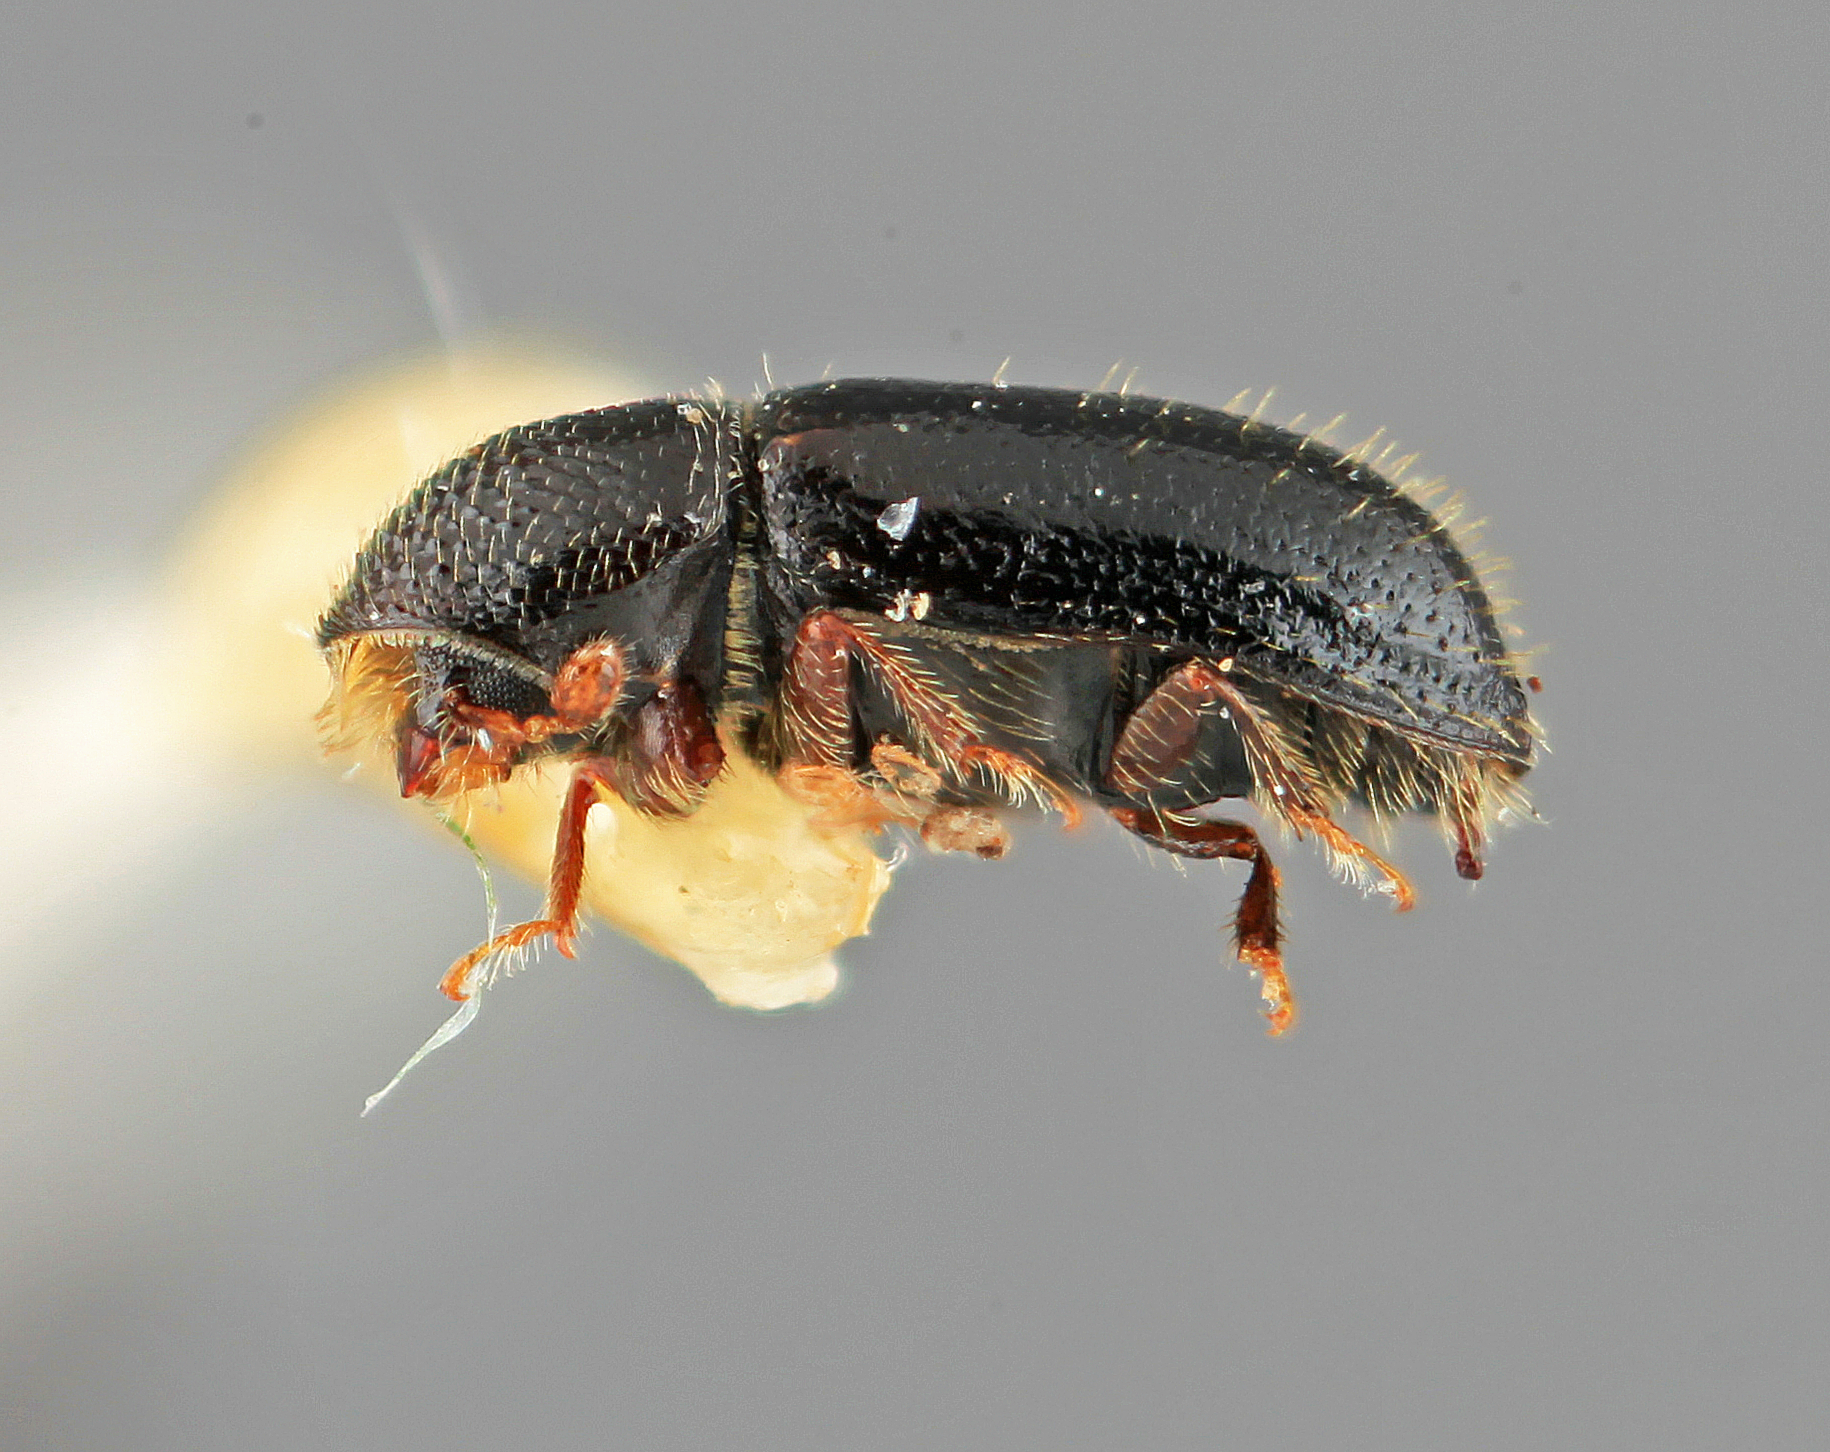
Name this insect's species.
Pityophthorus laetus
